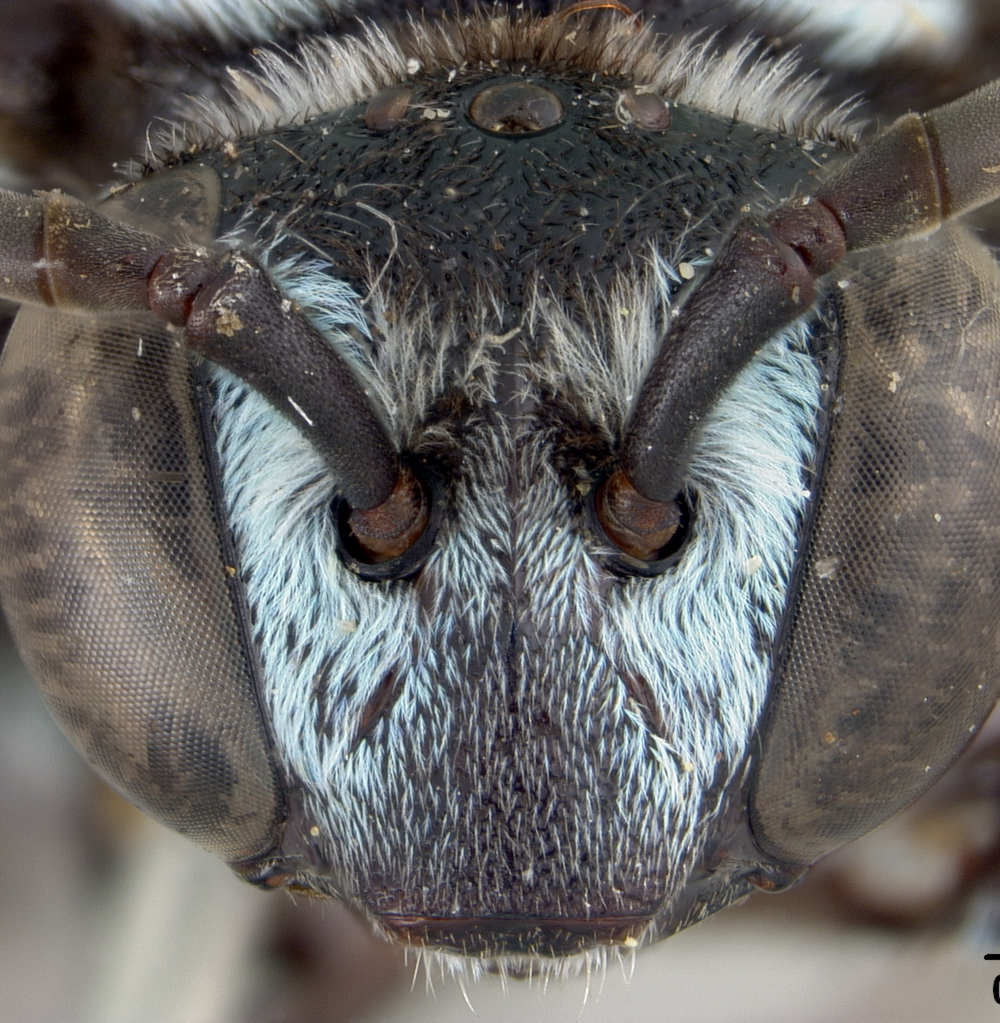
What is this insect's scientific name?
Crocisa angulifera
